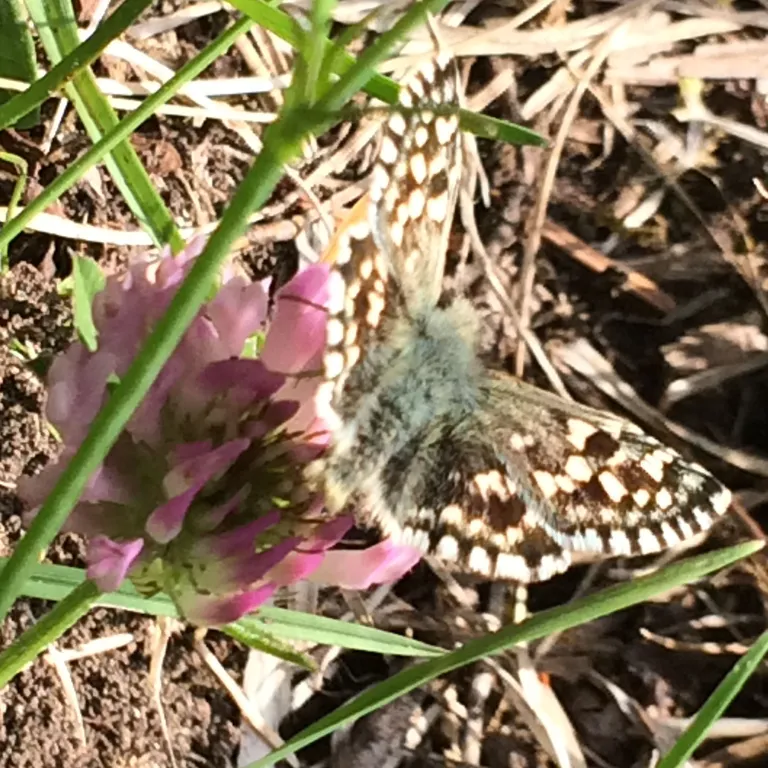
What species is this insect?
Pyrgus malvae
